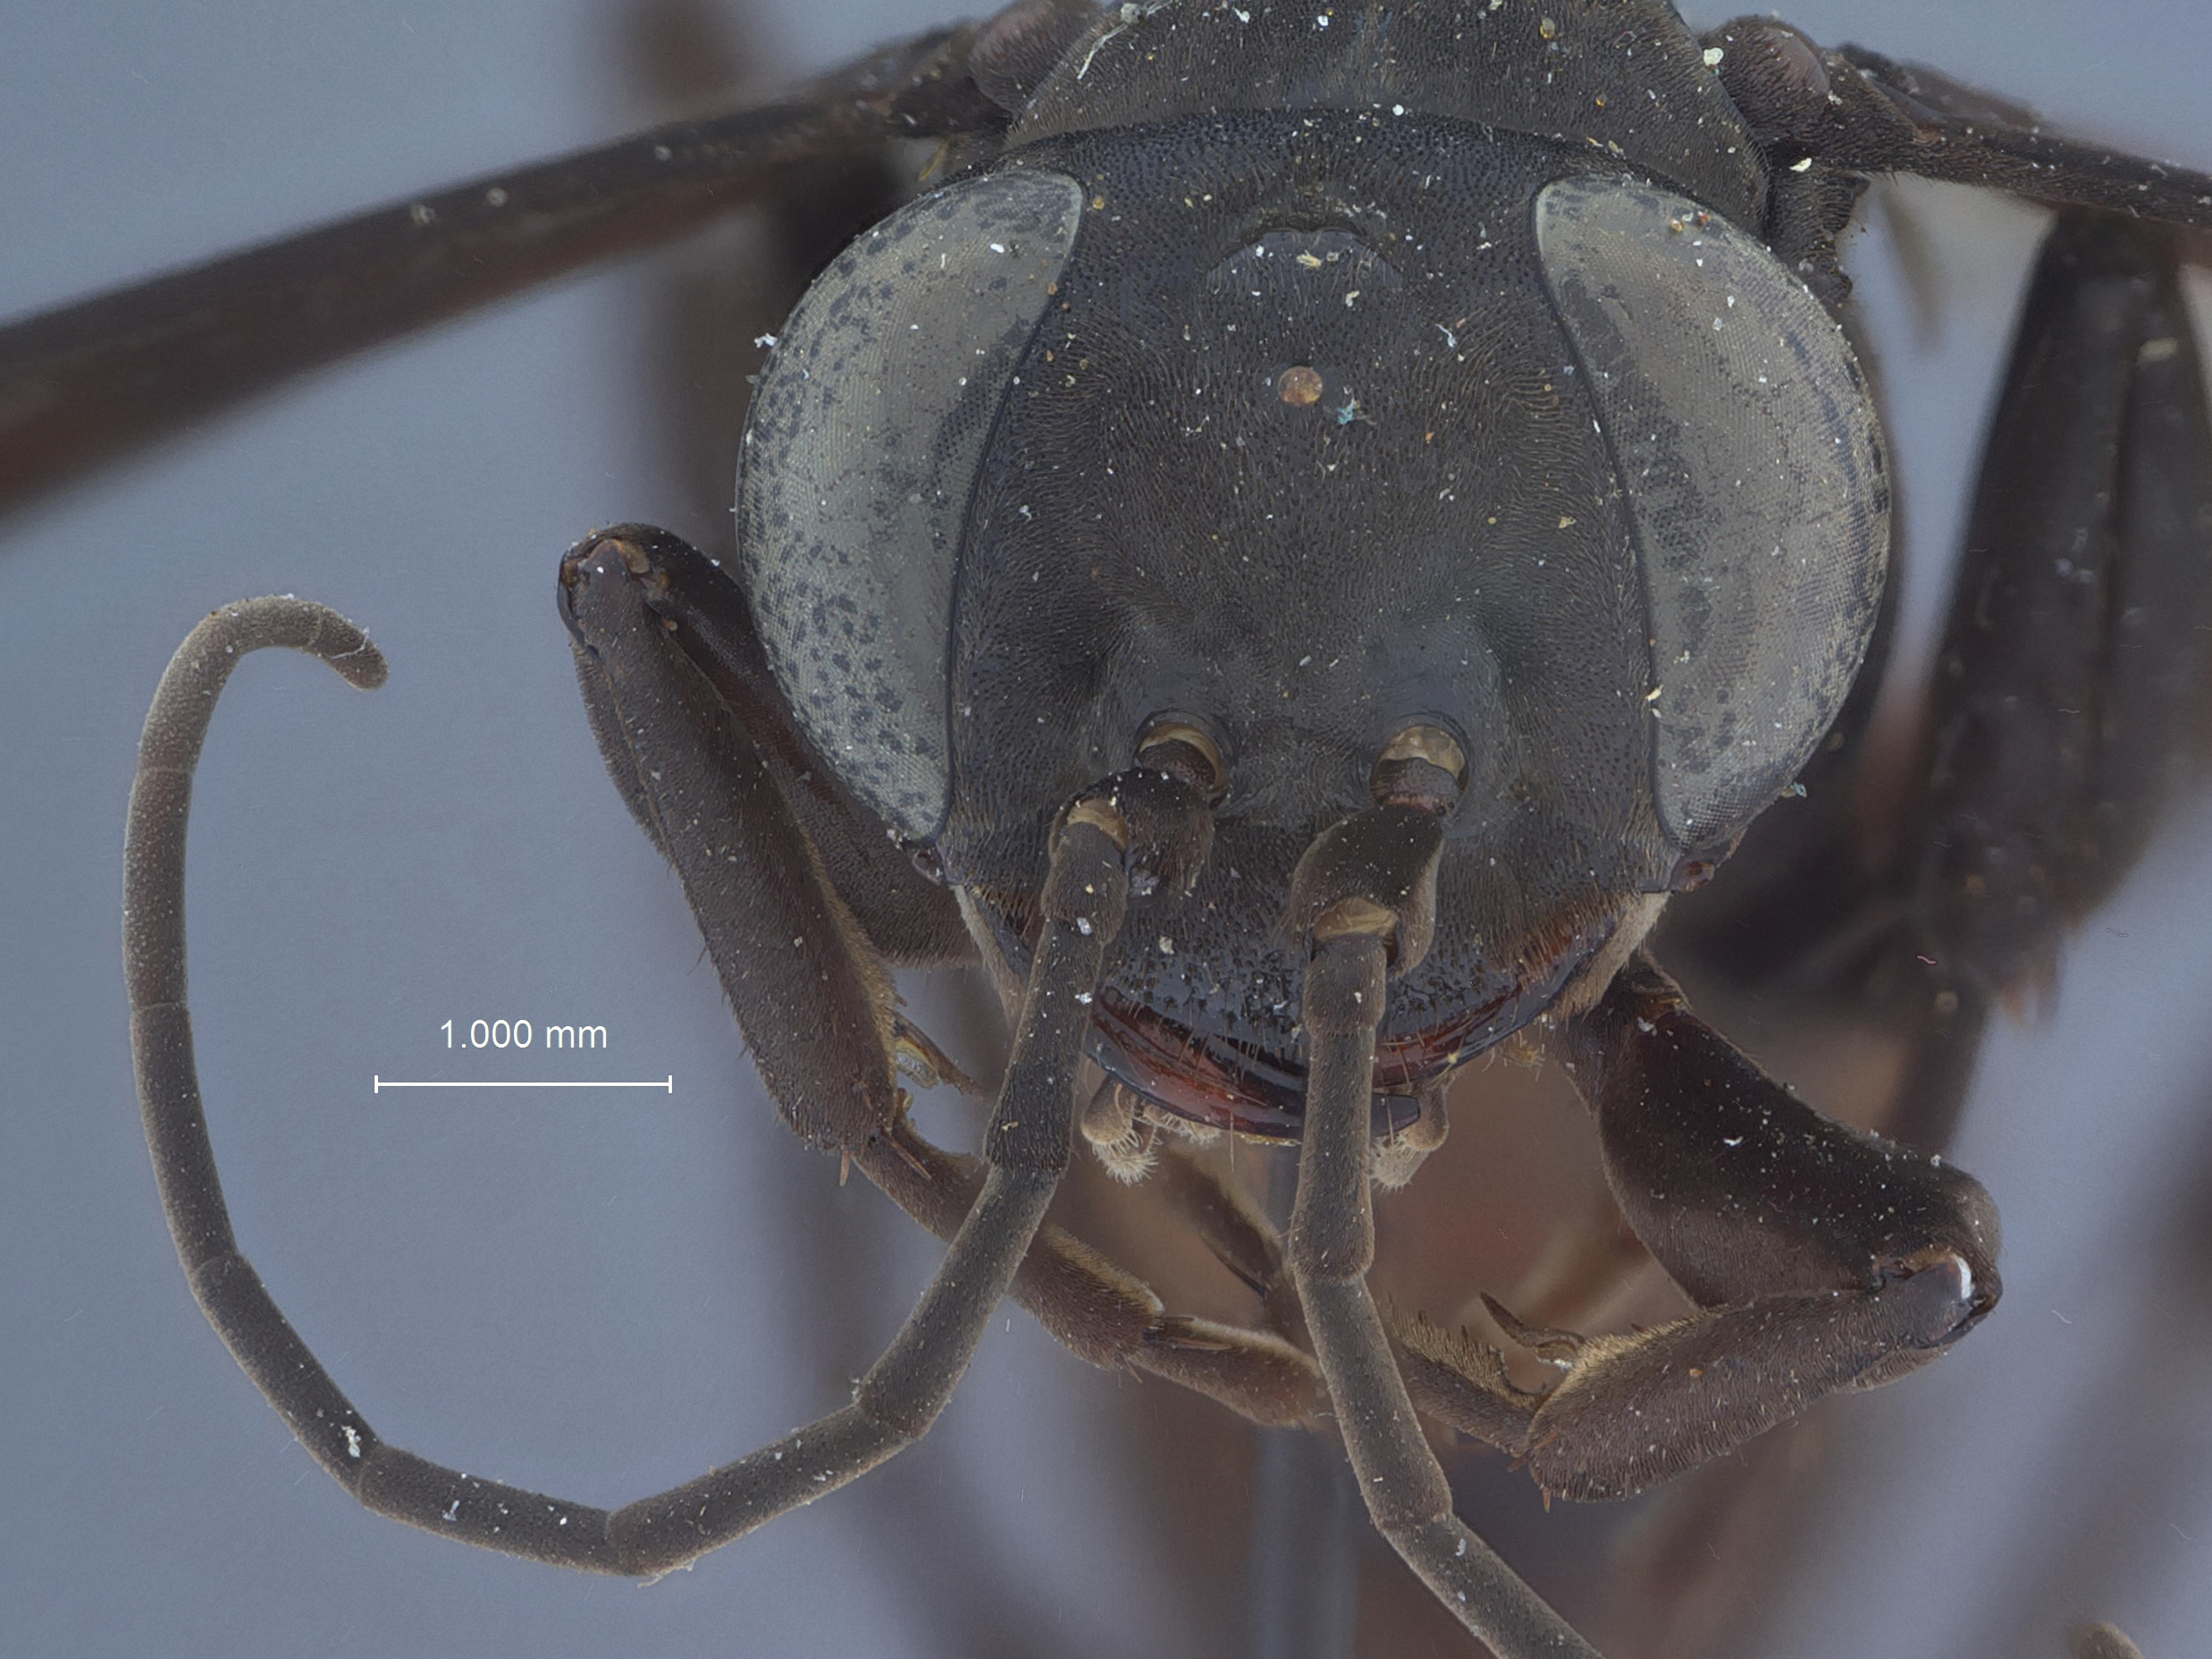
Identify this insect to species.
Larropsis greenei
